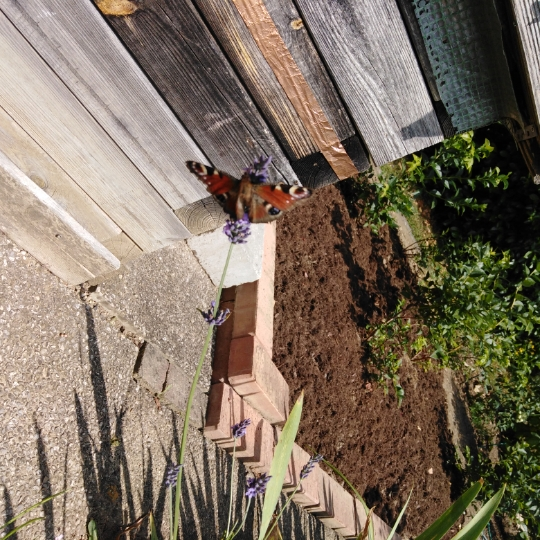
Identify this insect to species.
Aglais io
